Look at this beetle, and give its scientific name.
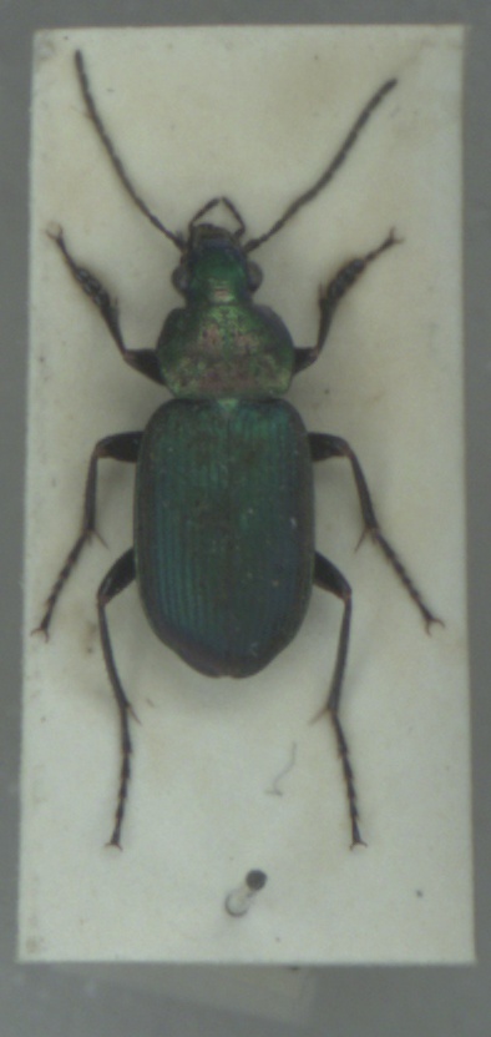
Chlaenius nigricornis
